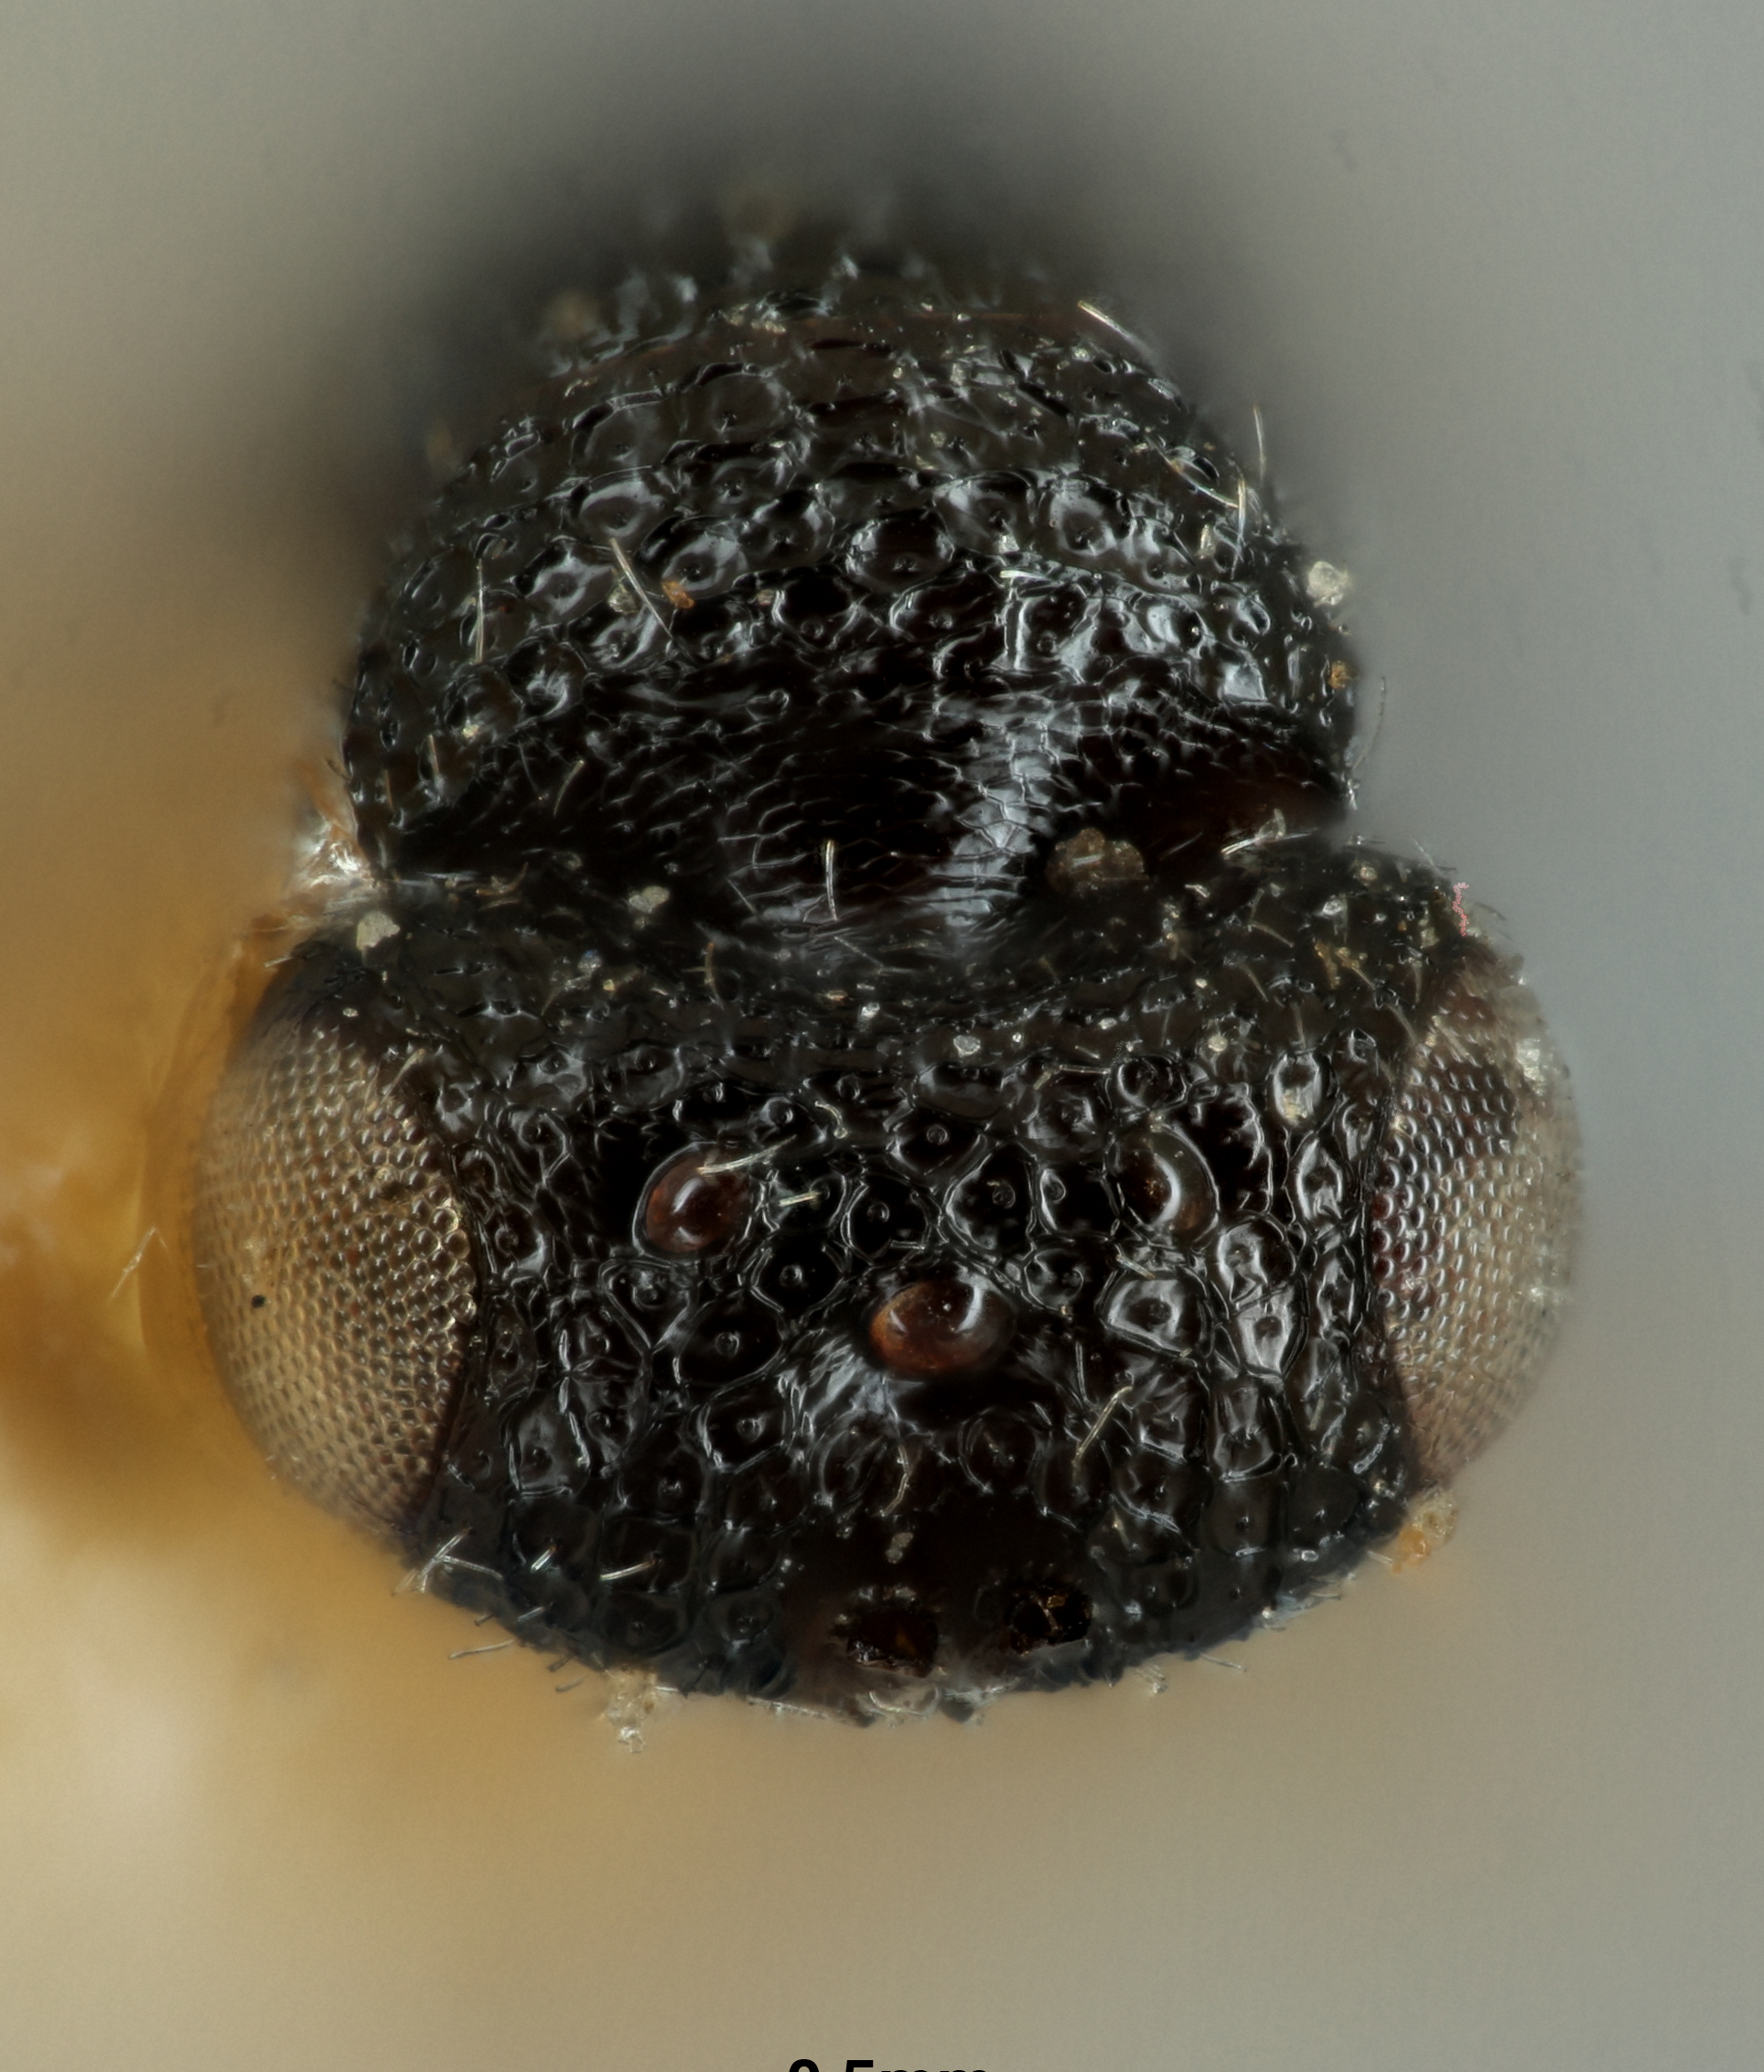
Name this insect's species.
Eurytomocharis minuta
